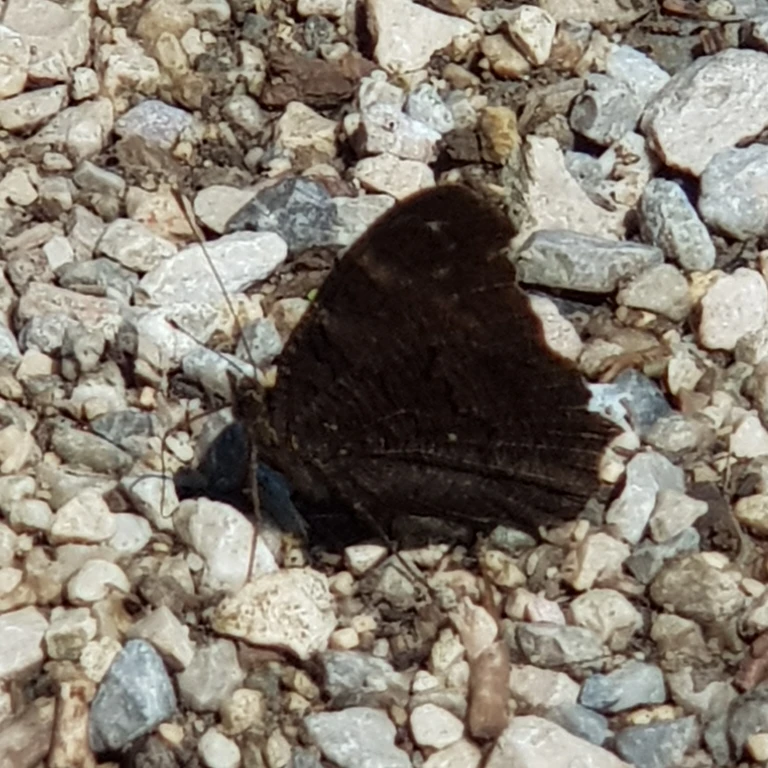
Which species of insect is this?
Aglais io
